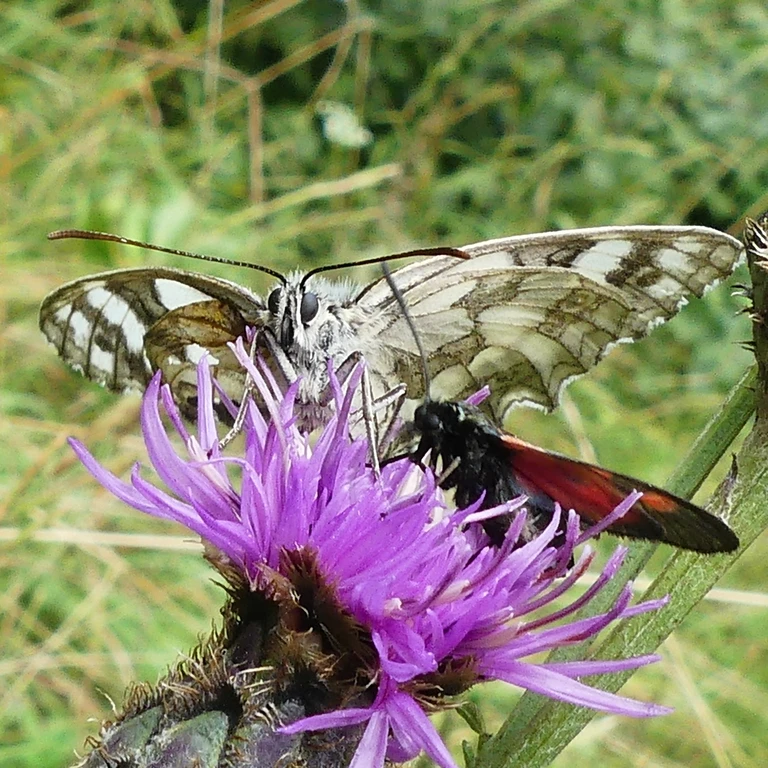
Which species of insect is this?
Melanargia galathea
